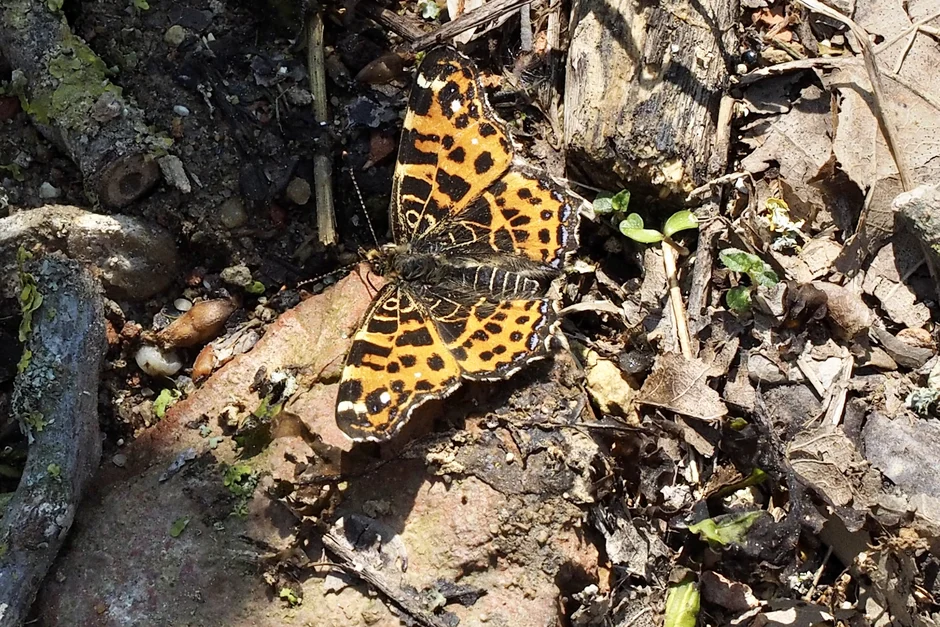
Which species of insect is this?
Araschnia levana
